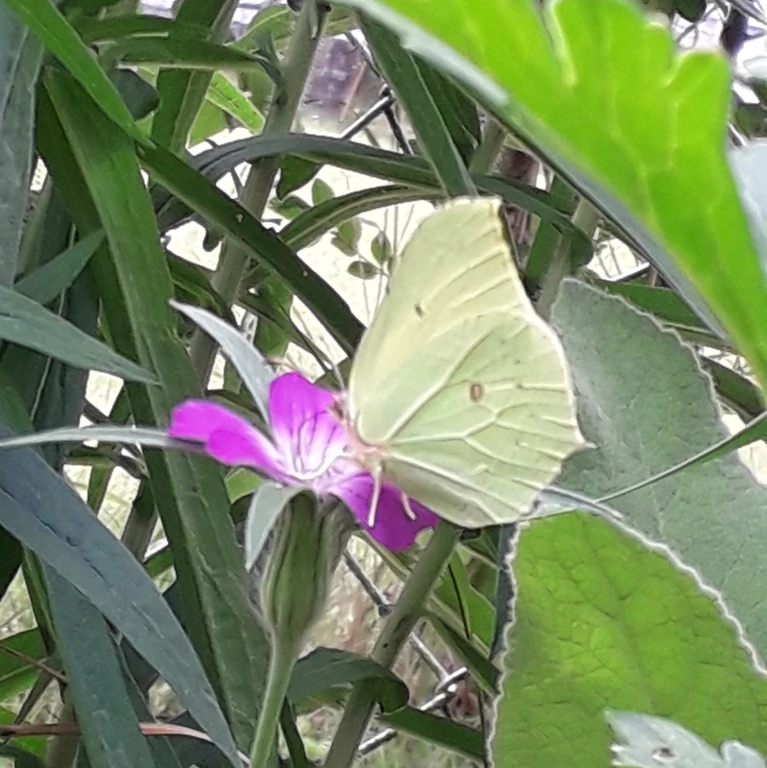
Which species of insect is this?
Gonepteryx rhamni
